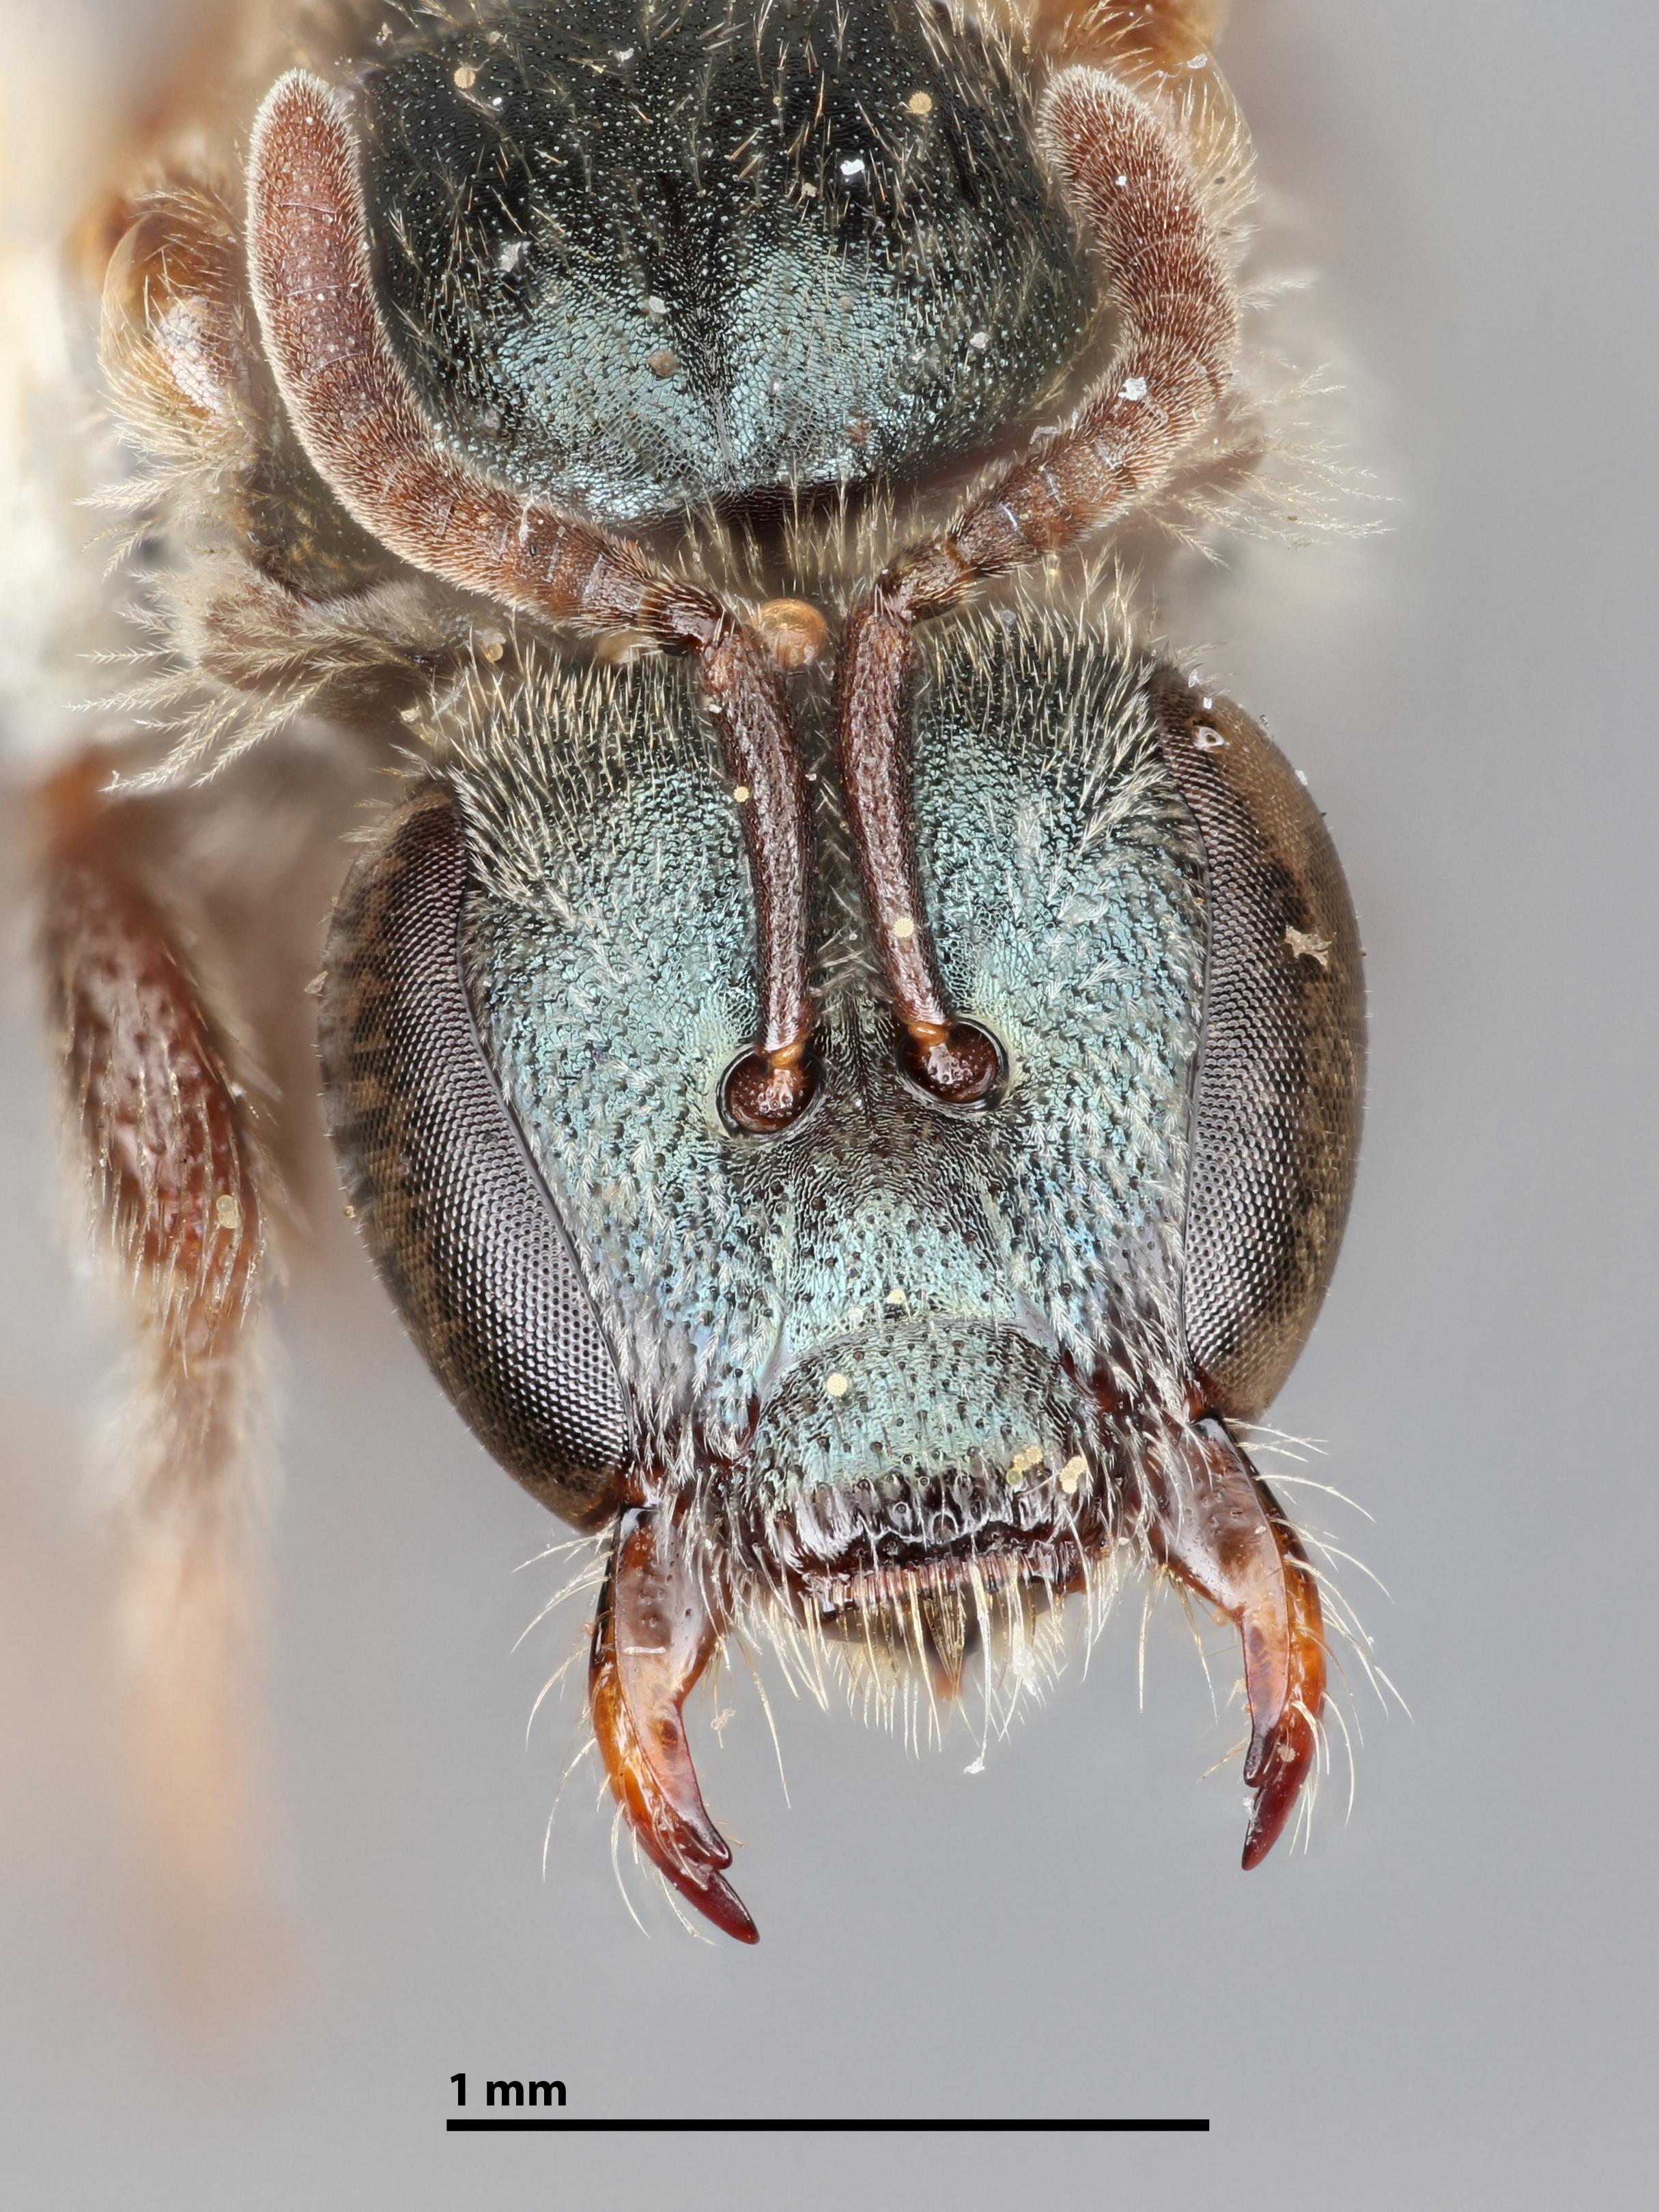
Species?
Dialictus tamiamensis
